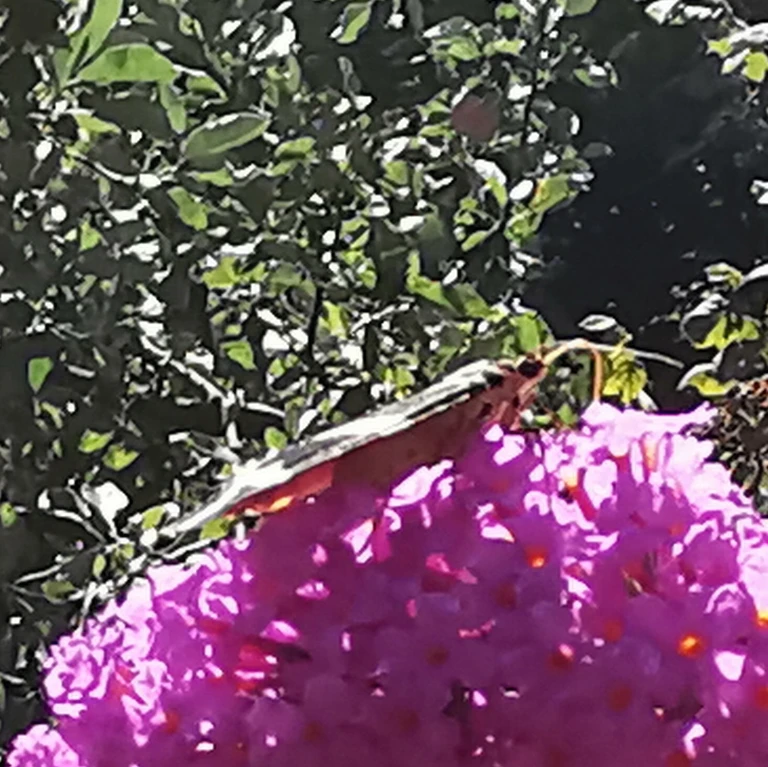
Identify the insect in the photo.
Euplagia quadripunctaria
